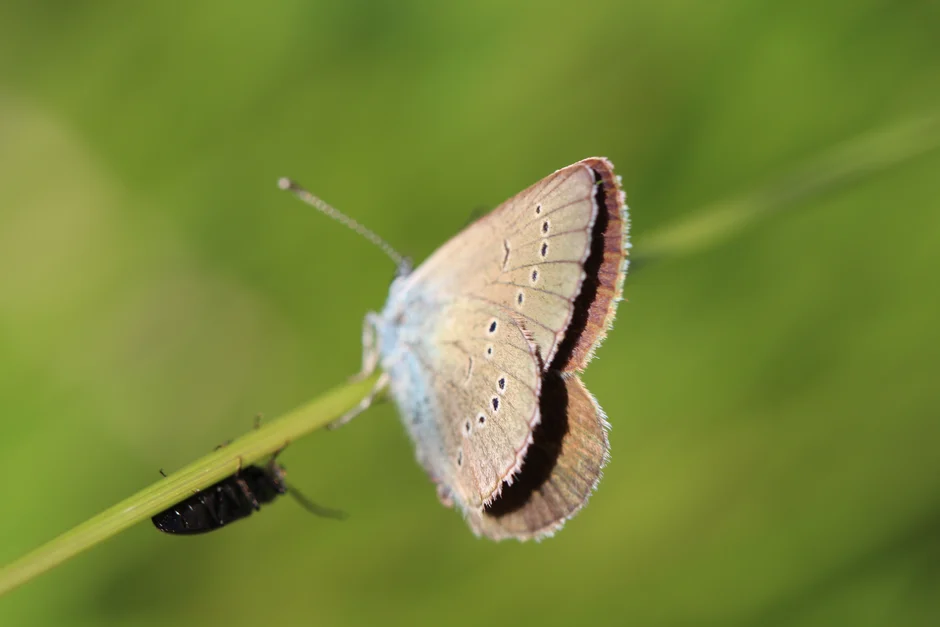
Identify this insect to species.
Cyaniris semiargus
